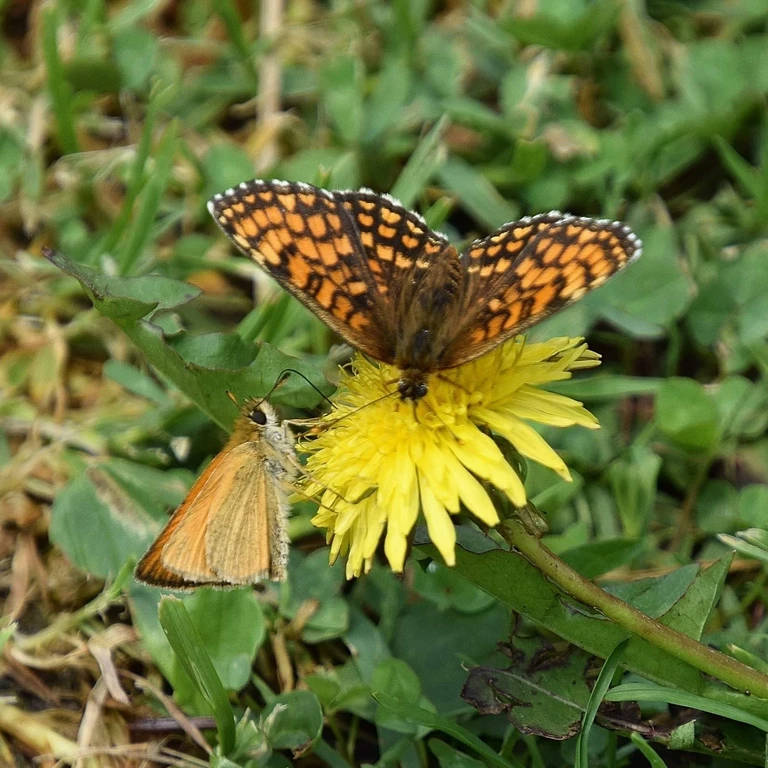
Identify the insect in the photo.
Thymelicus lineola
